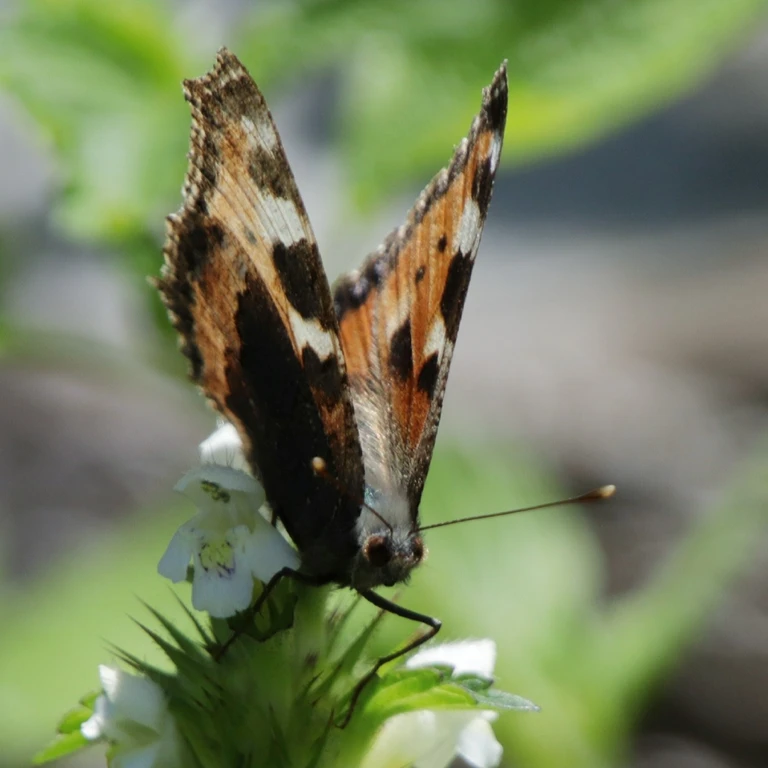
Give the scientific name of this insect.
Aglais urticae
